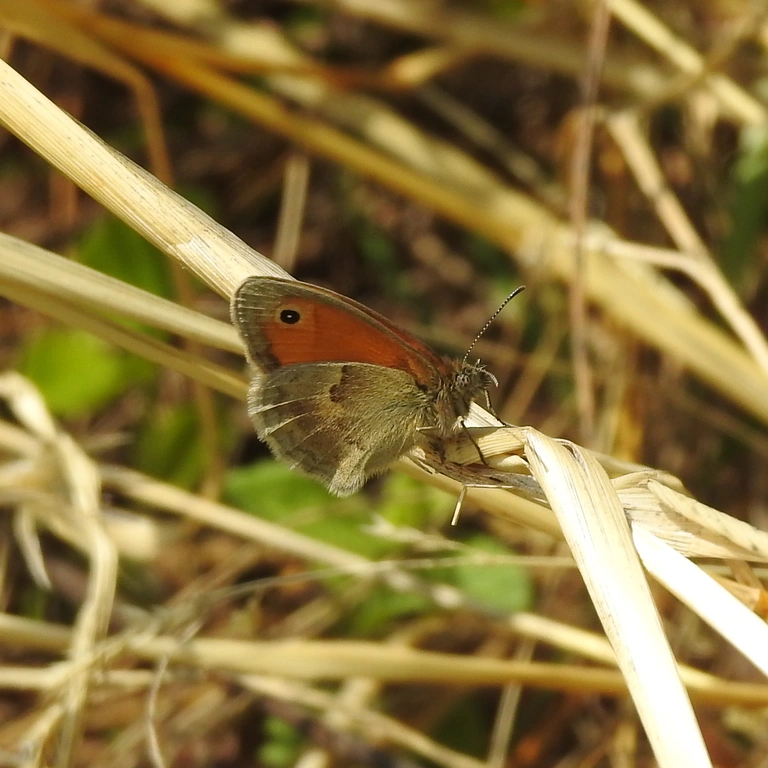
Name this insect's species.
Coenonympha pamphilus
